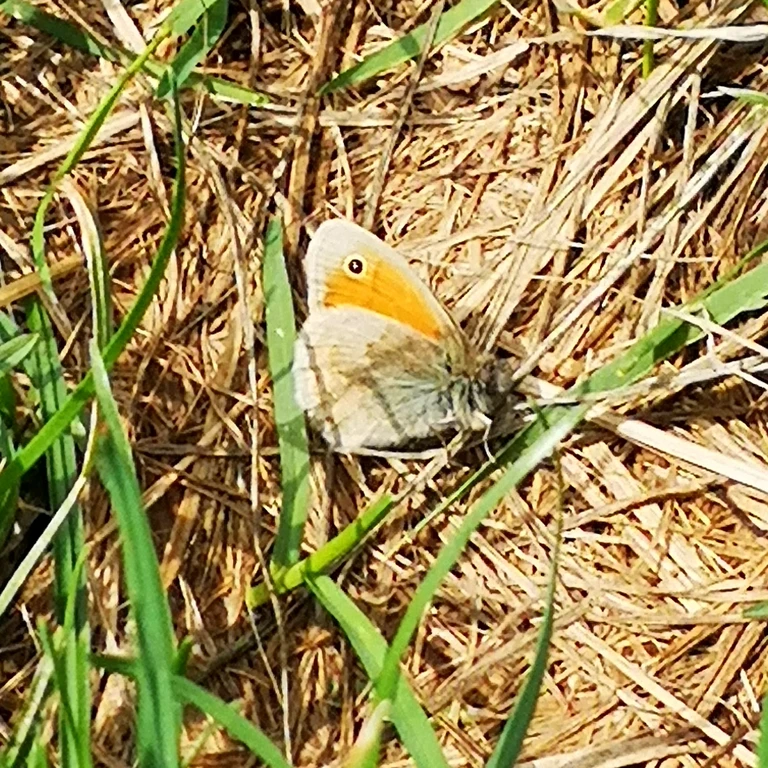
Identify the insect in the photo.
Coenonympha pamphilus
